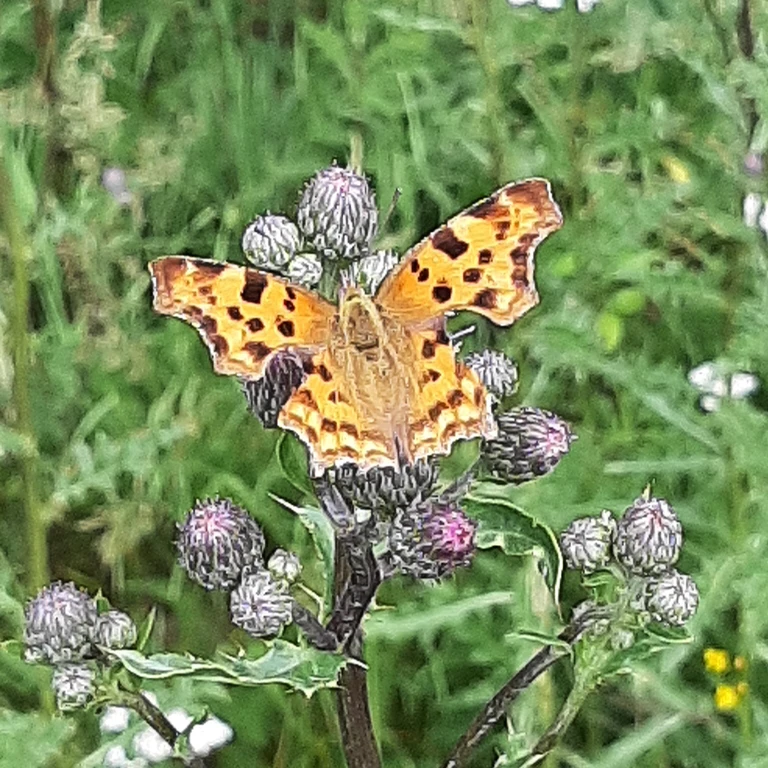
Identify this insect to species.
Polygonia c-album
